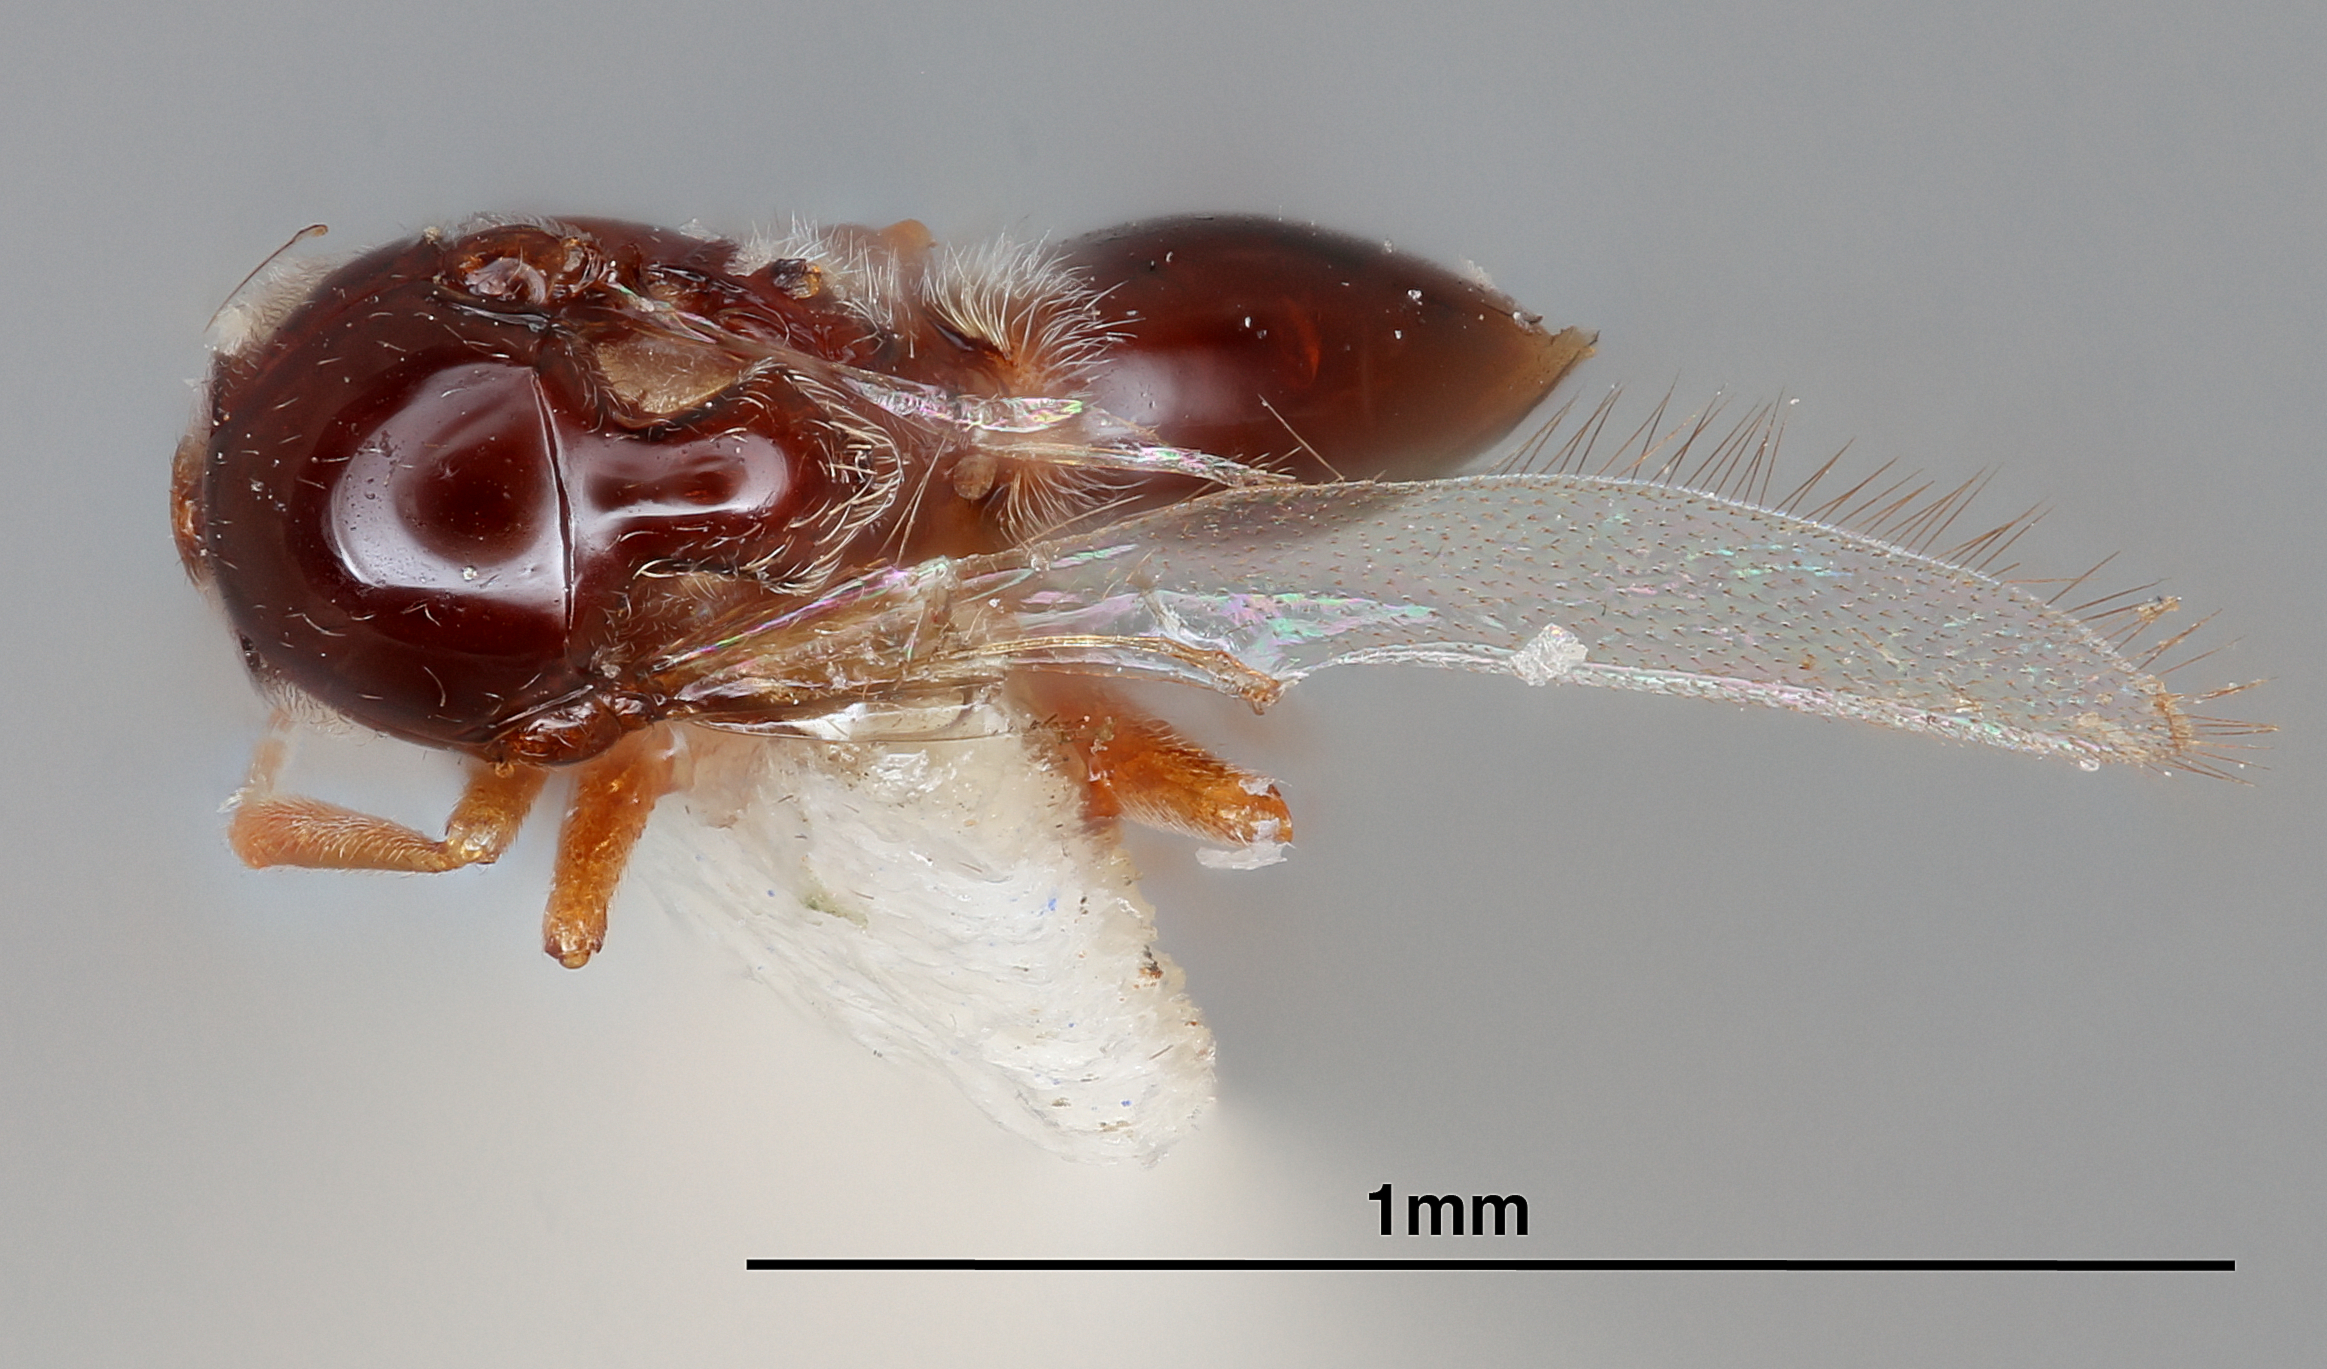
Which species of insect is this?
Dilyta orientalis
